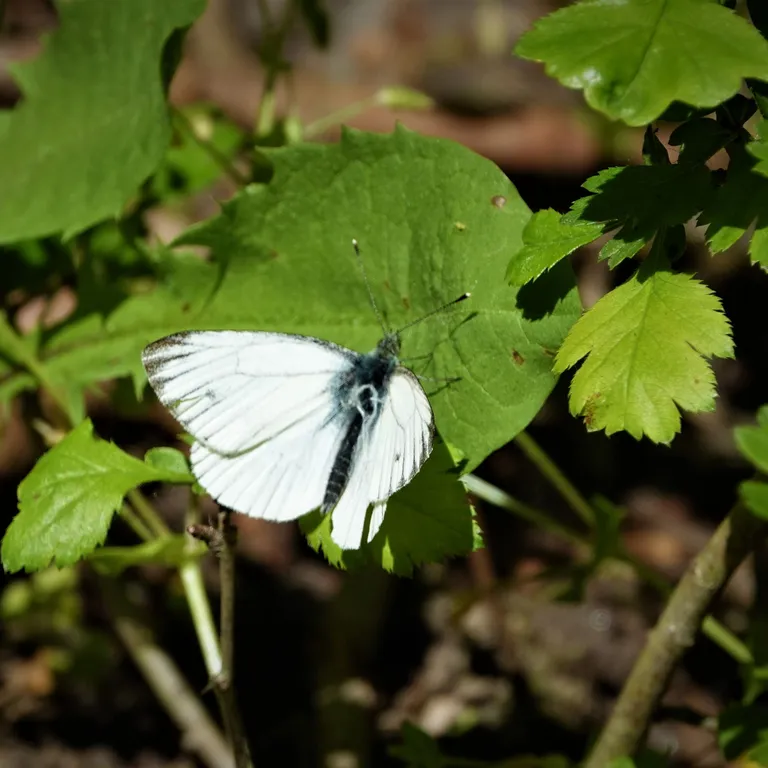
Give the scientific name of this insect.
Pieris napi
